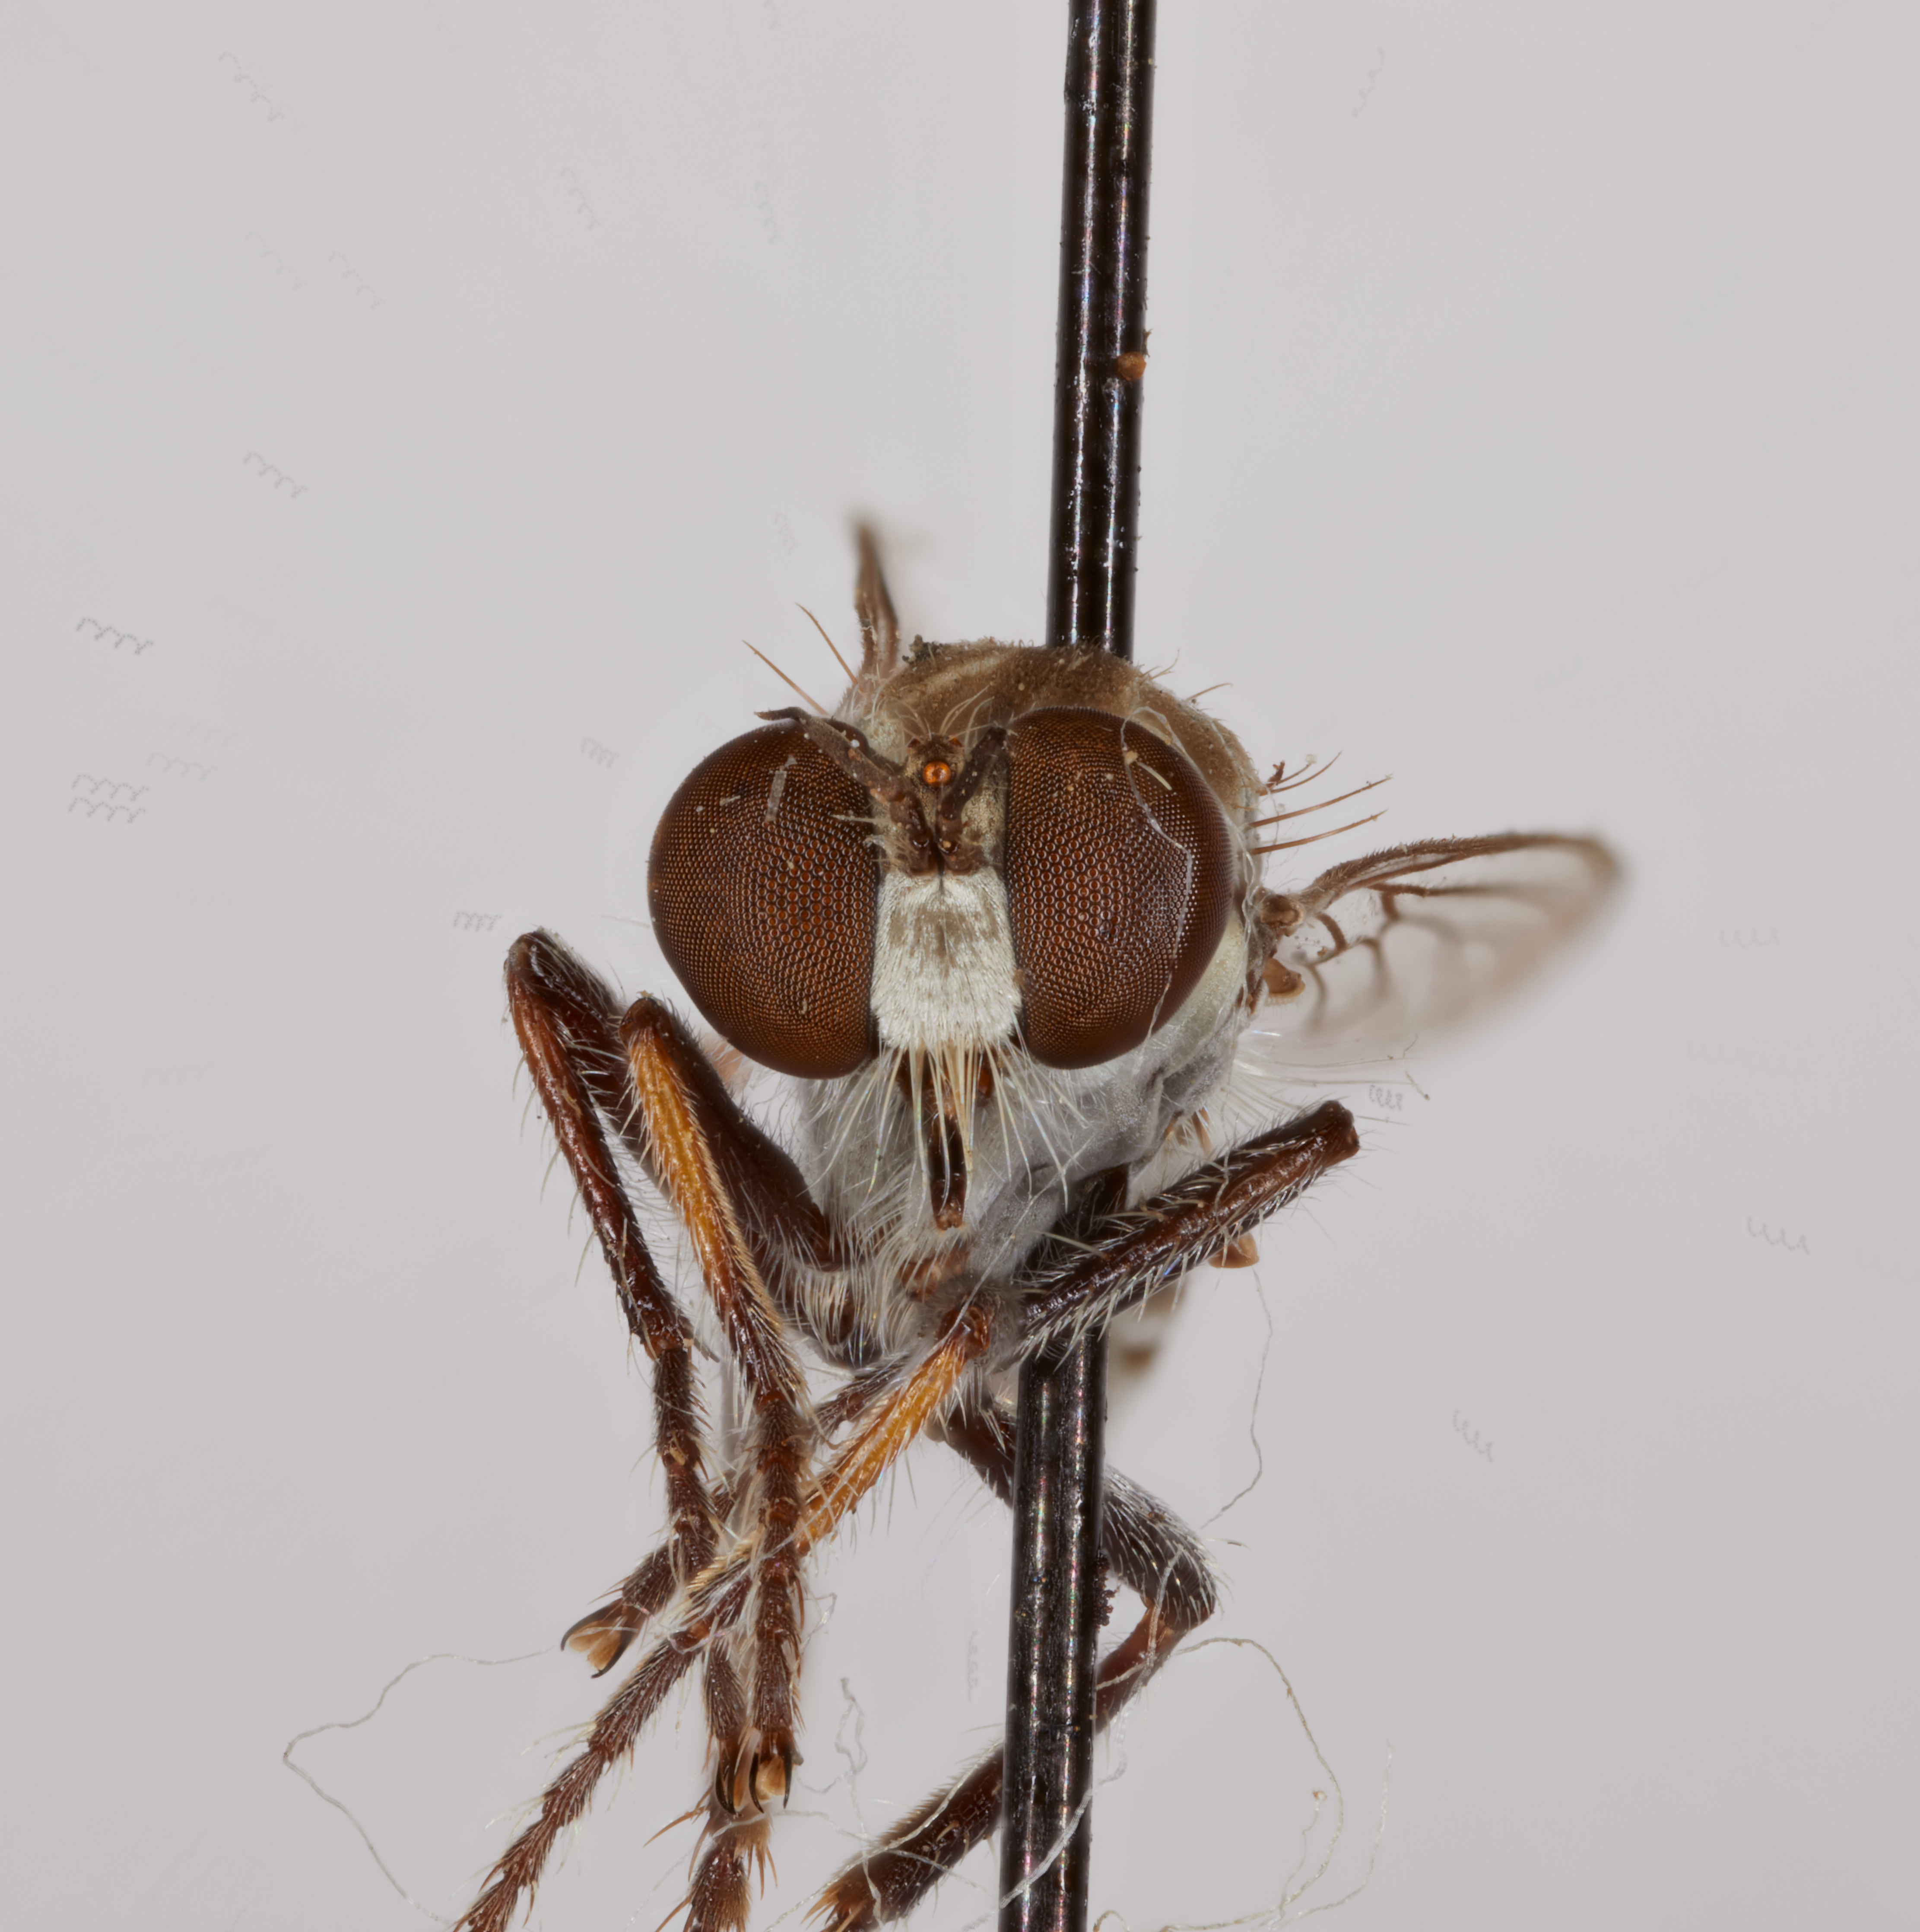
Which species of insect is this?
Cophura arizonensis
